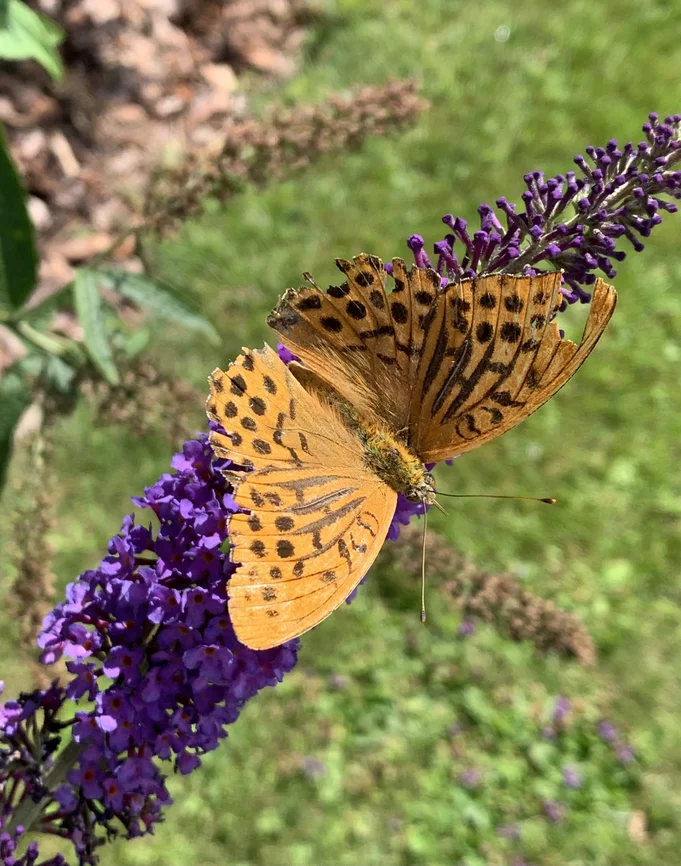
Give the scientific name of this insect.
Argynnis paphia
